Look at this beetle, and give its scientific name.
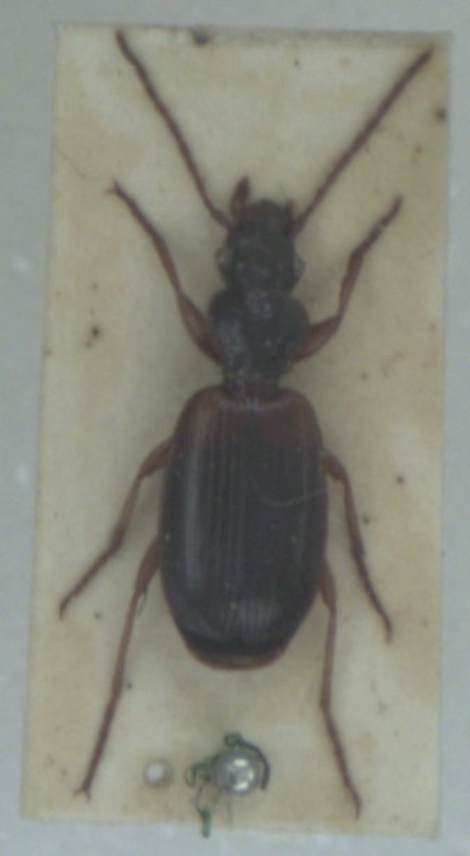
Cymindis vaporariorum
